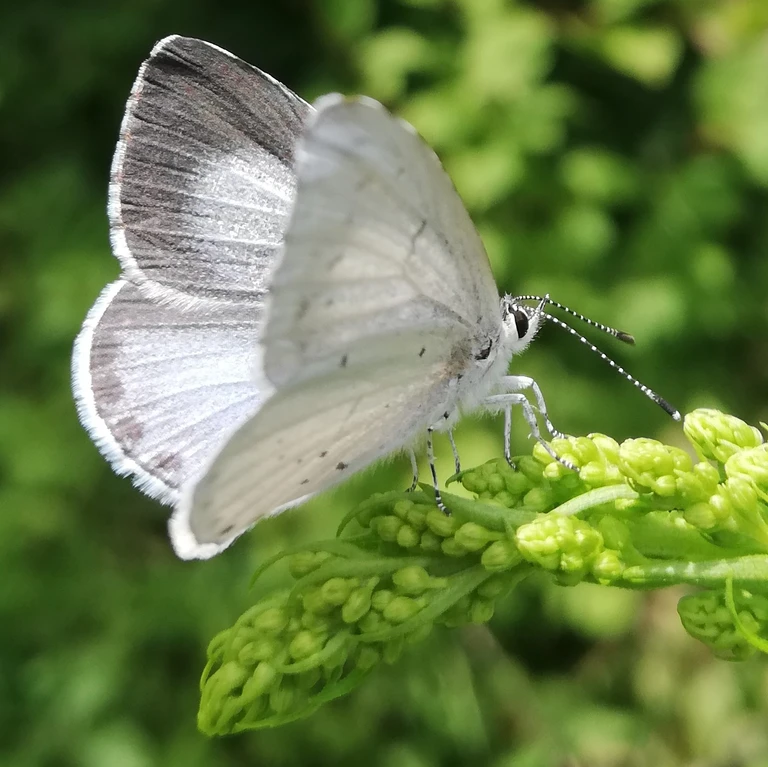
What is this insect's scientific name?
Celastrina argiolus
